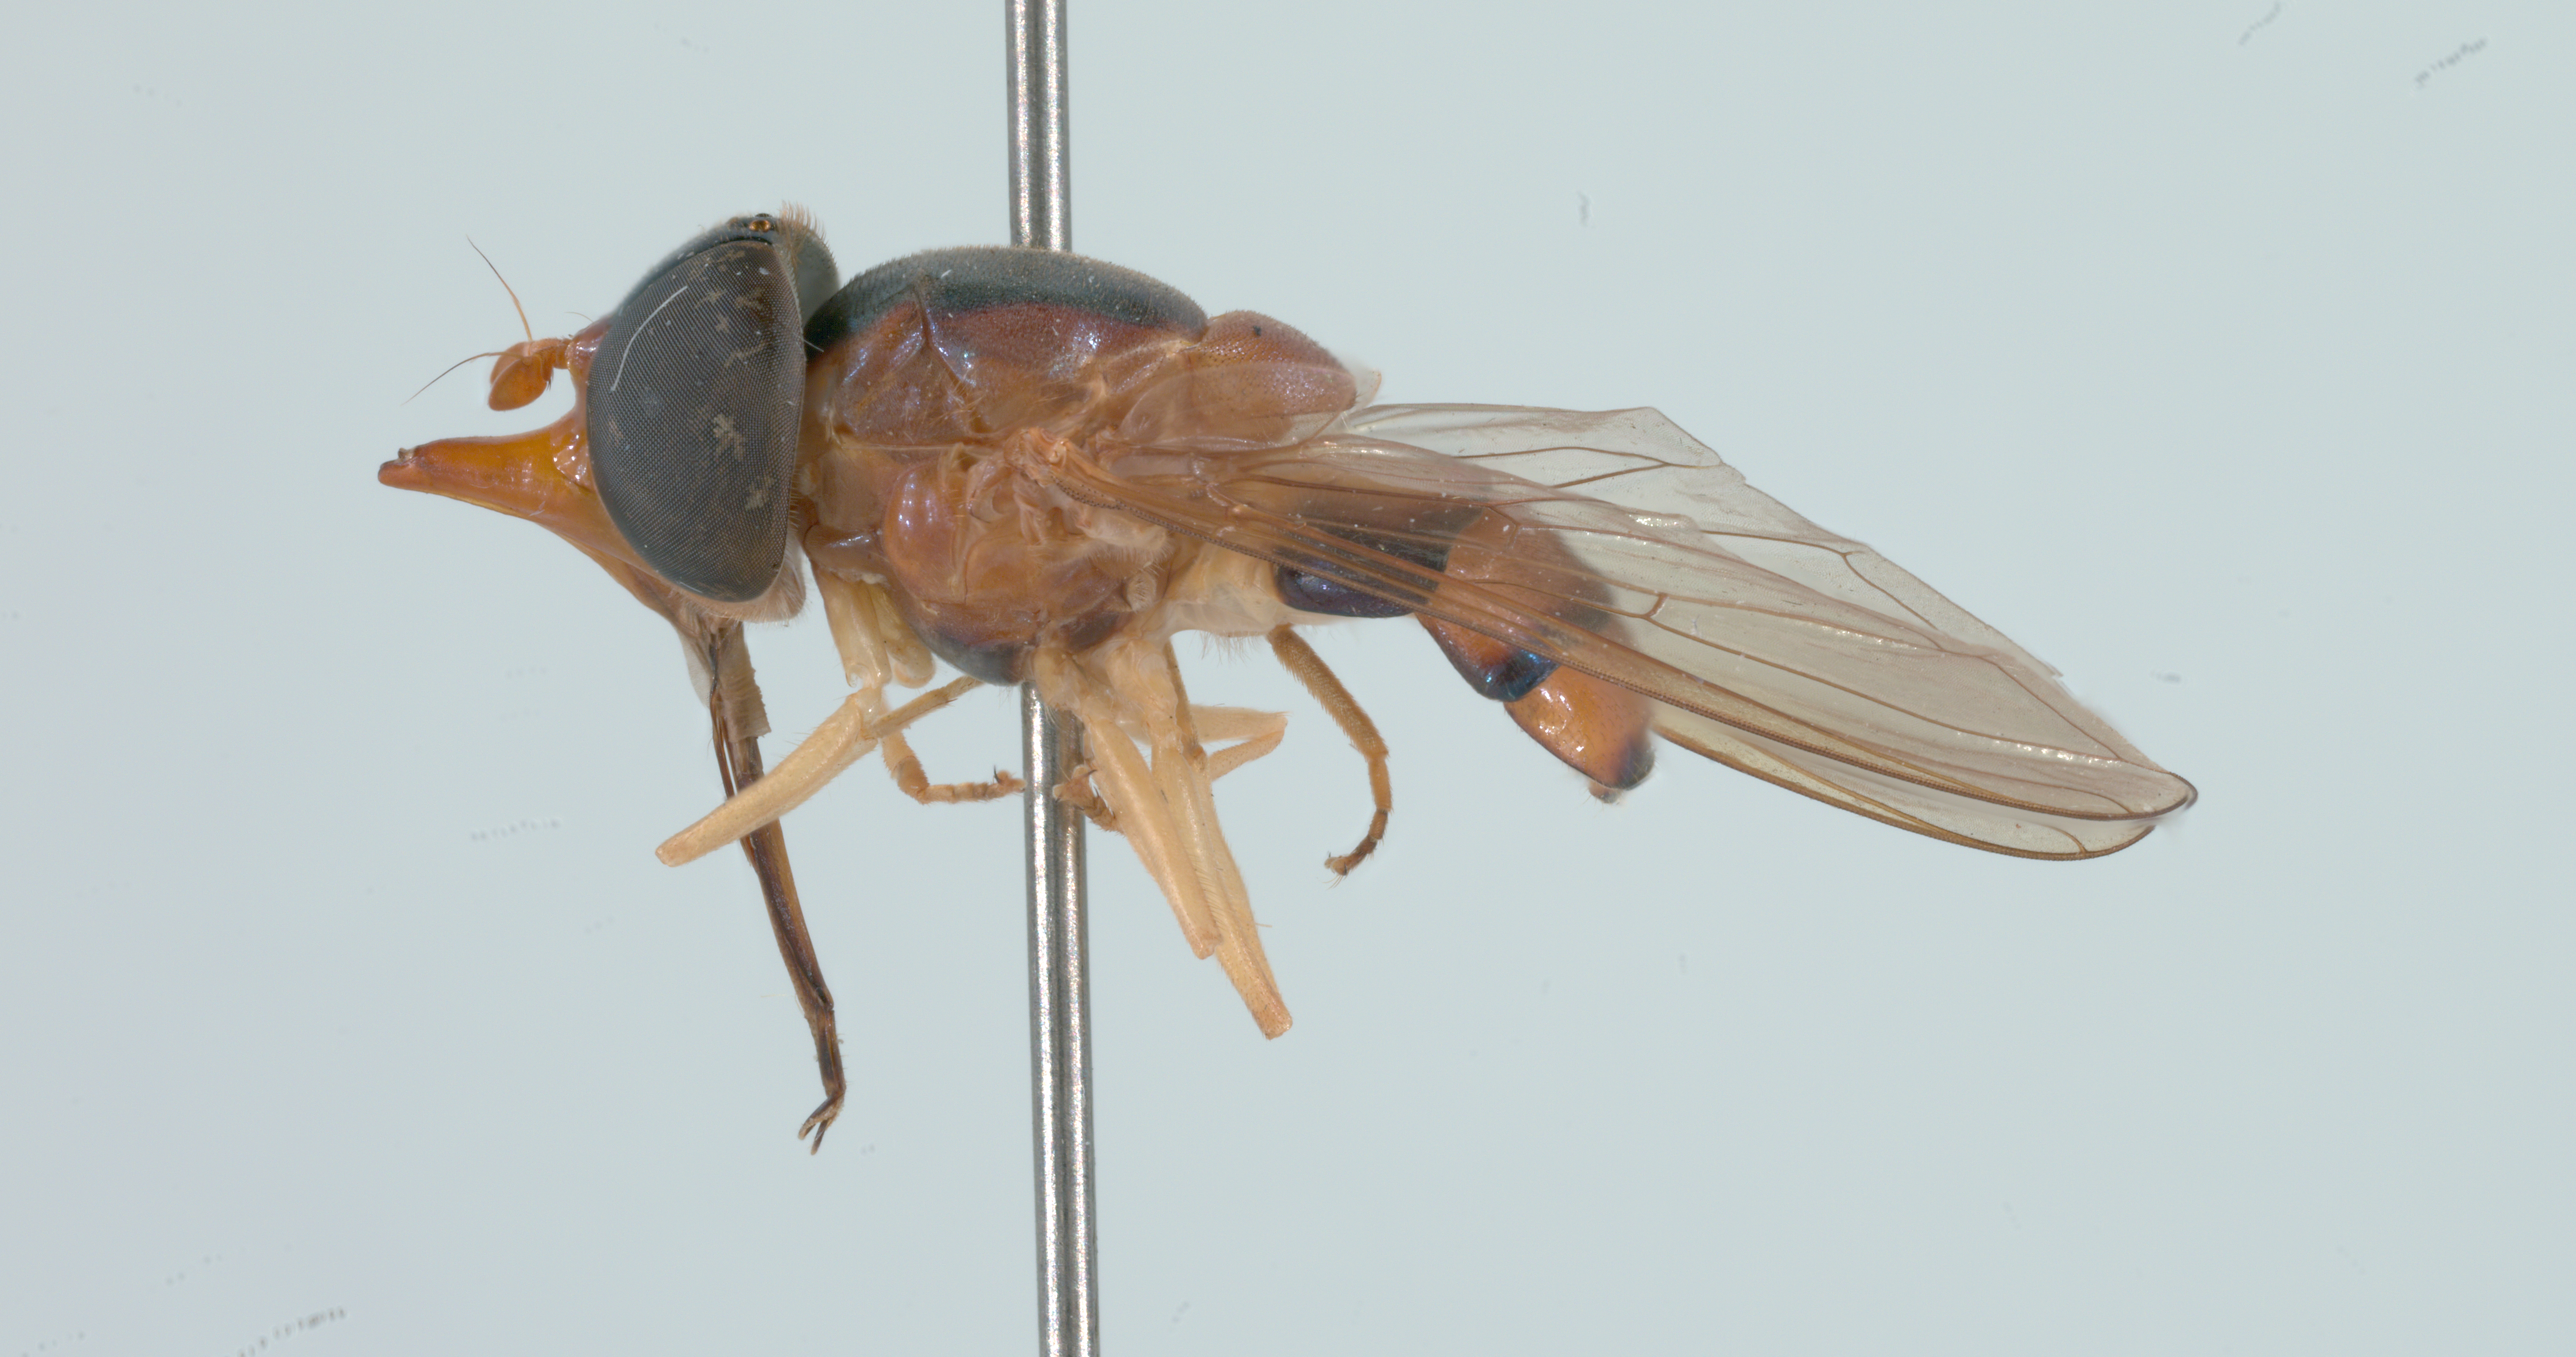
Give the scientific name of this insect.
Rhingia pellucens
